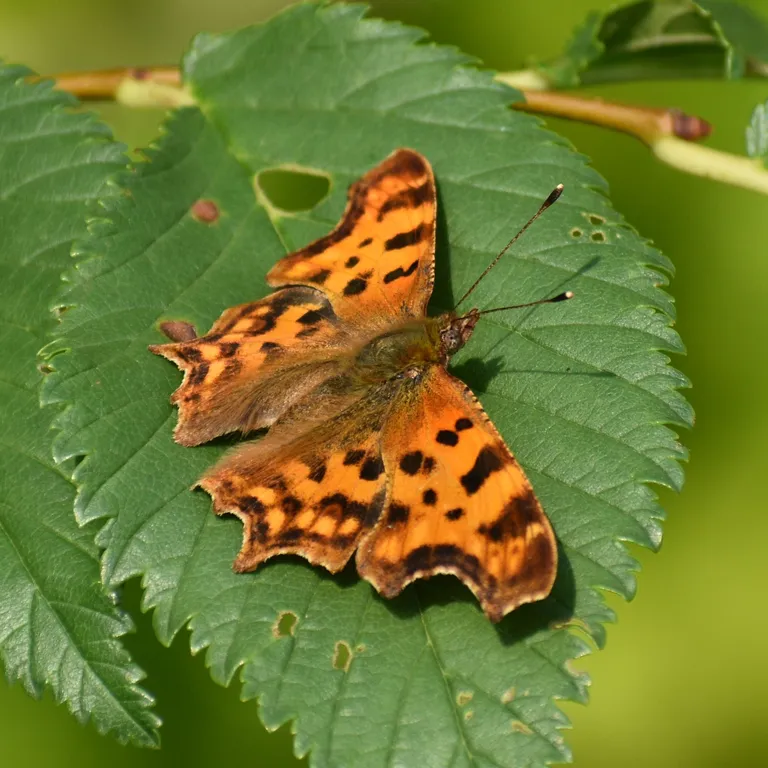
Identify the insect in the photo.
Polygonia c-album
